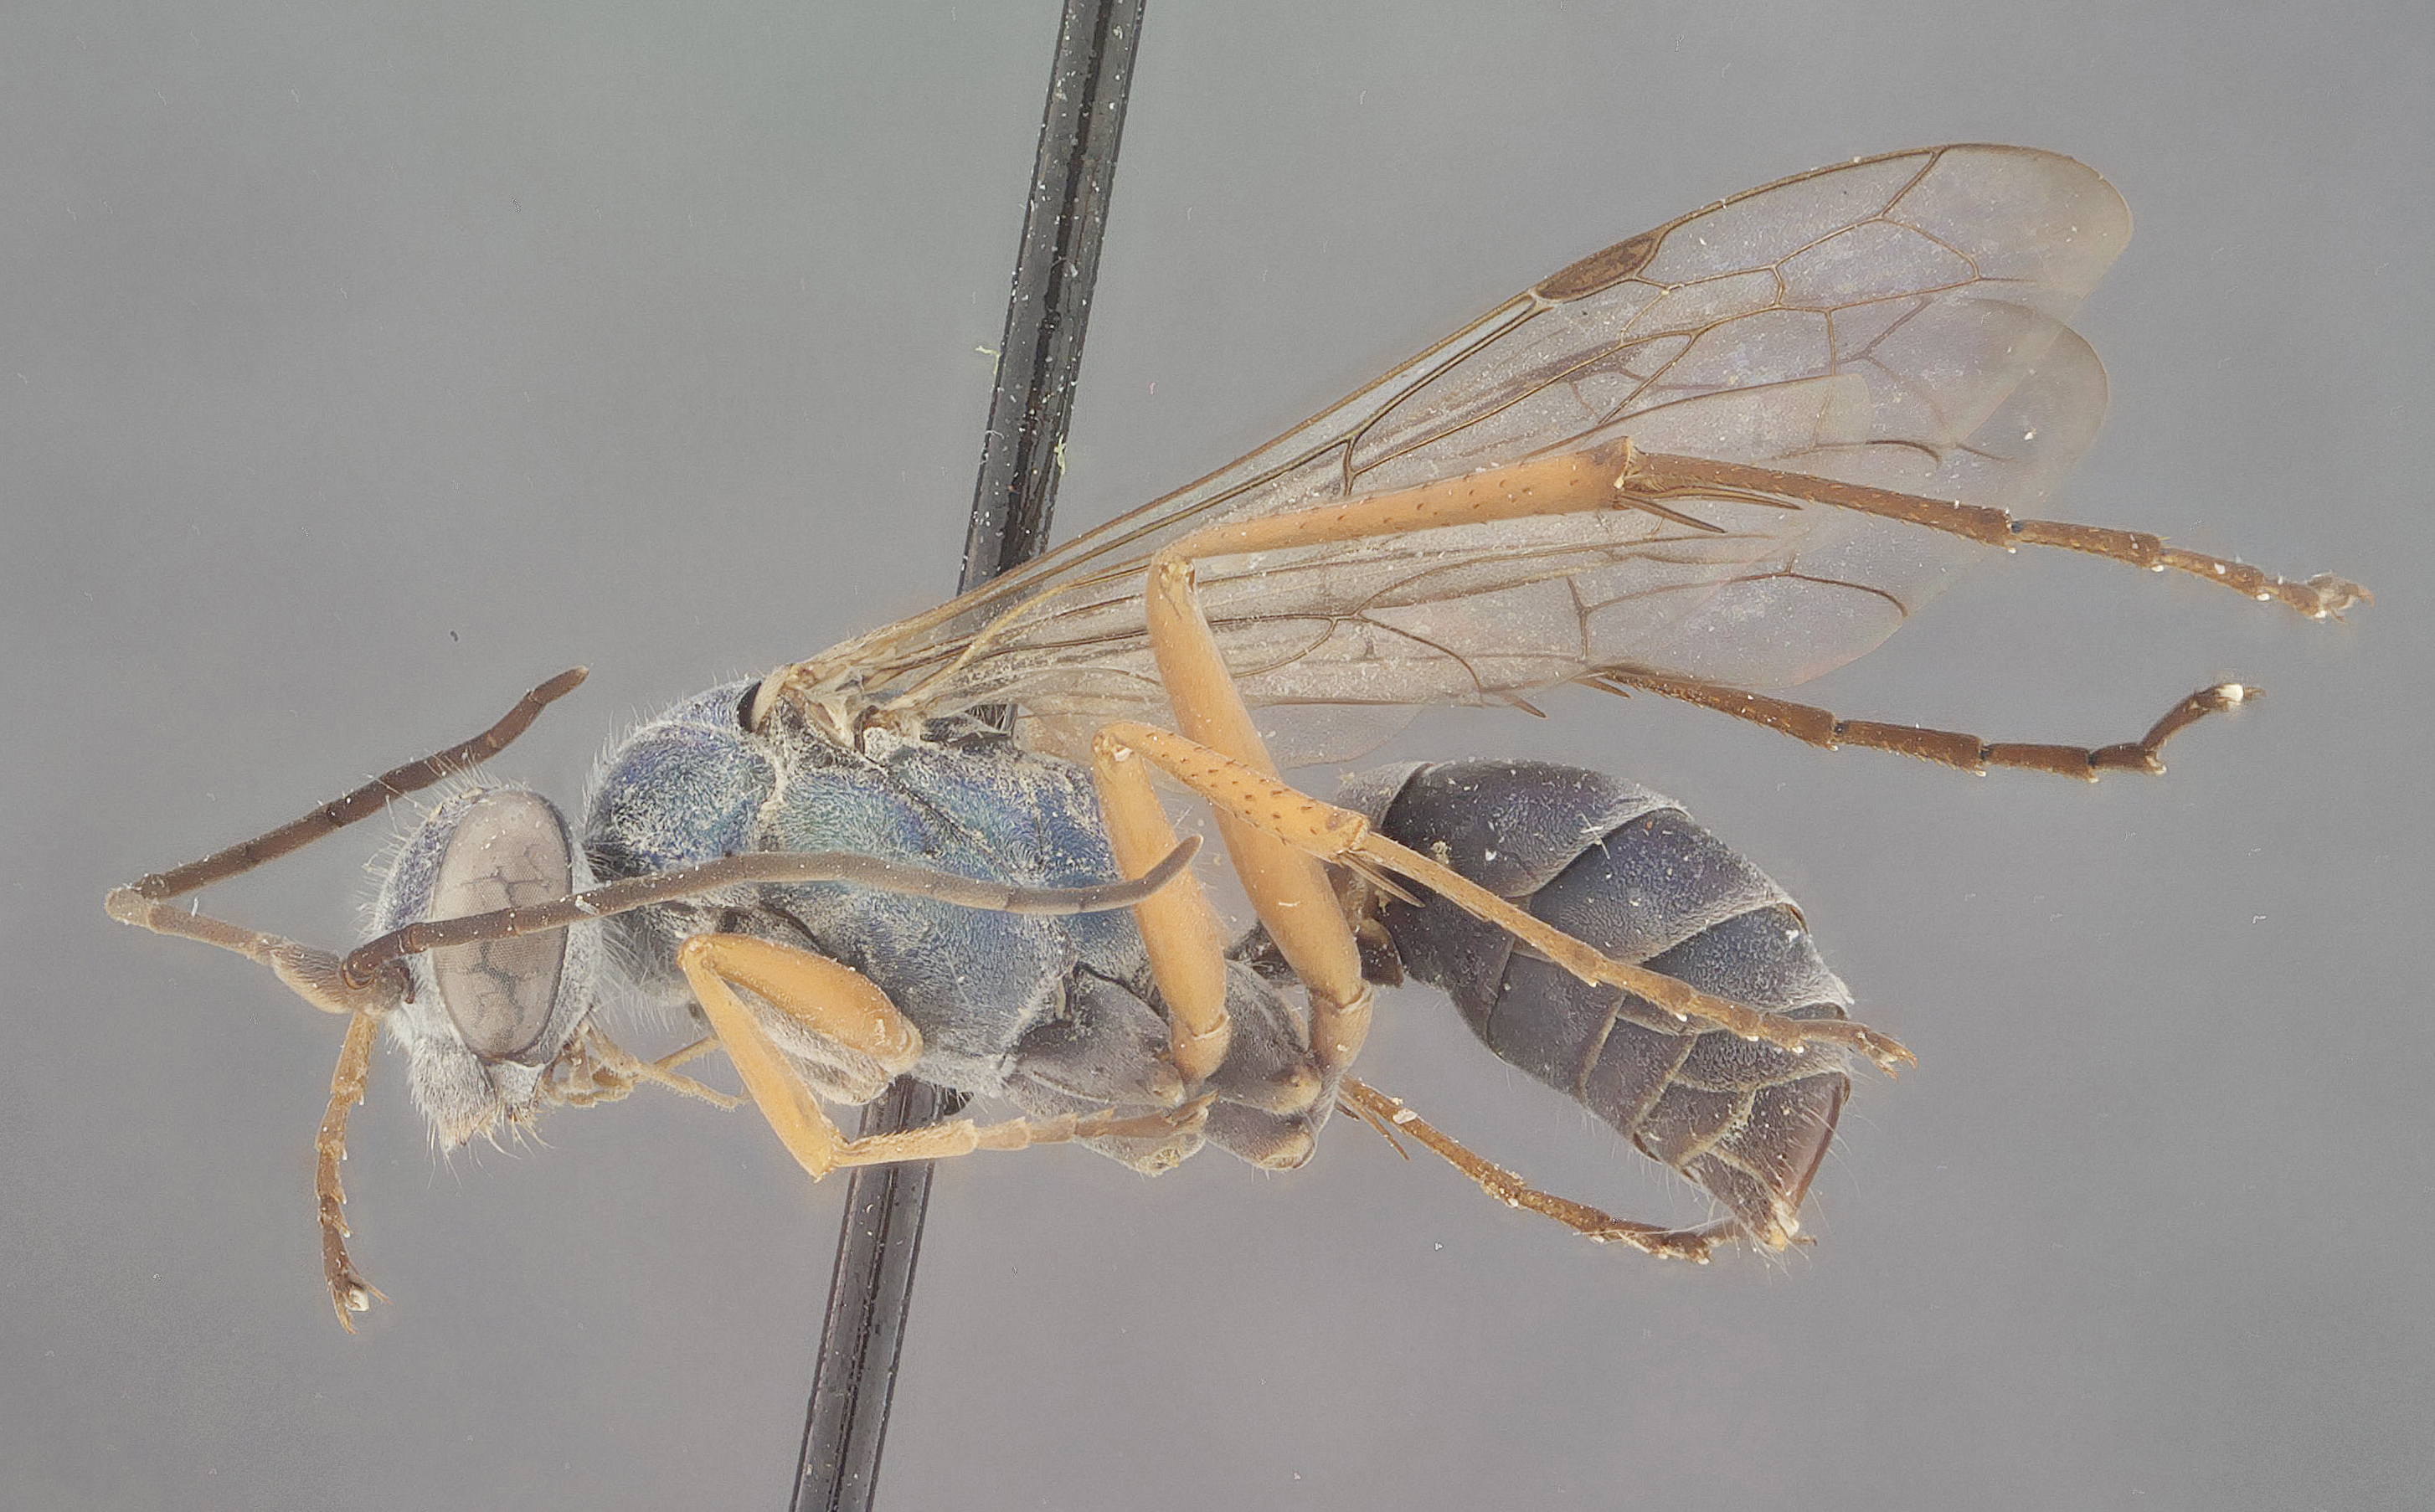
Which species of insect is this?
Auplopus opacus
